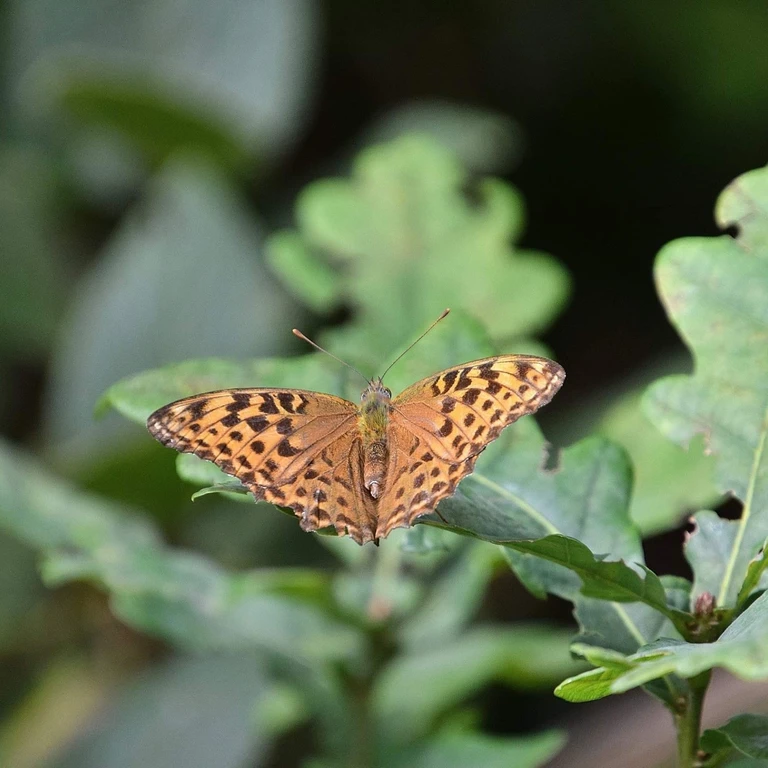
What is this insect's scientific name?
Argynnis paphia
